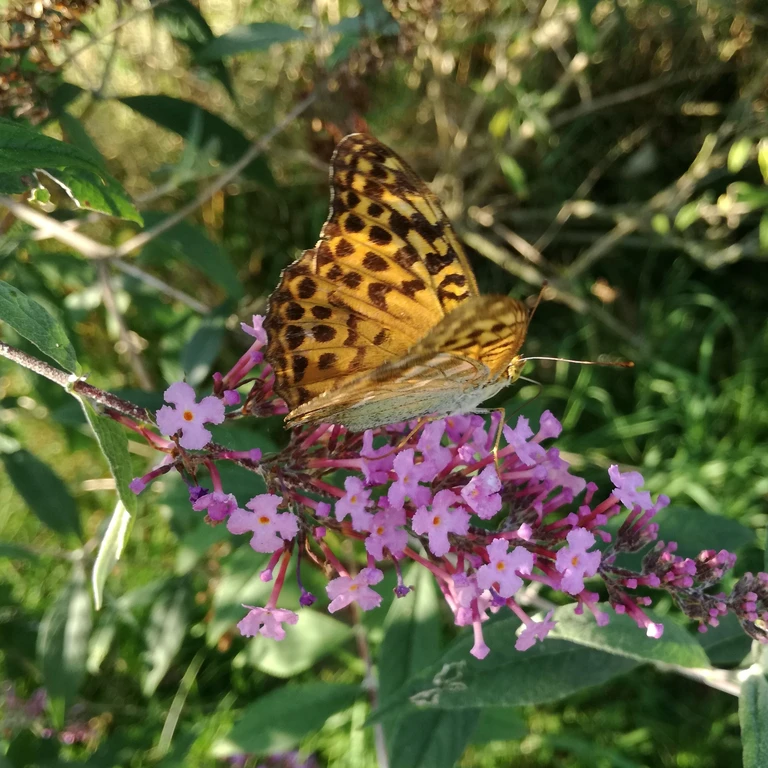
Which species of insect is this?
Argynnis paphia
